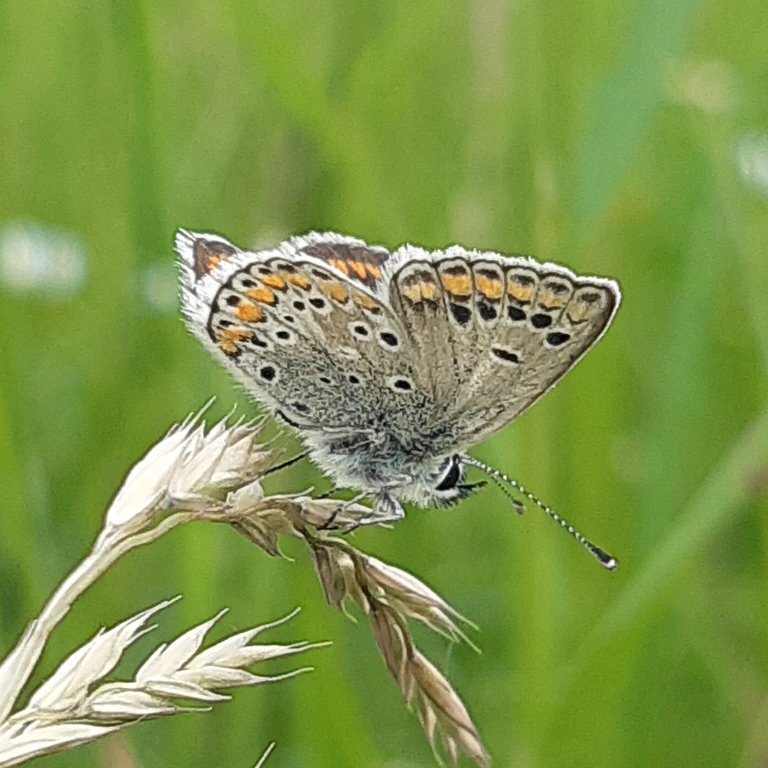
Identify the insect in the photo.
Aricia agestis/artaxerxes
